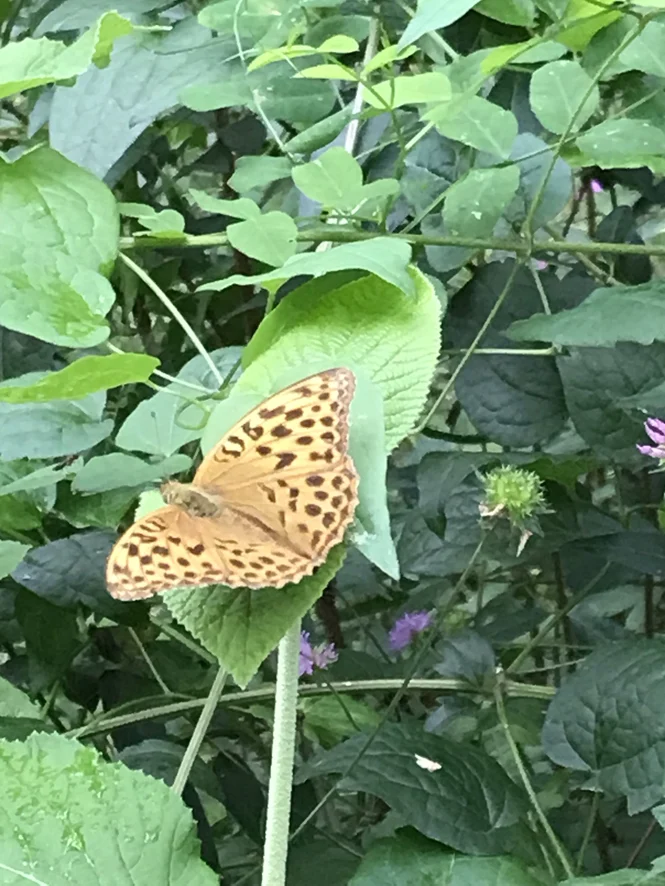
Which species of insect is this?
Argynnis paphia
